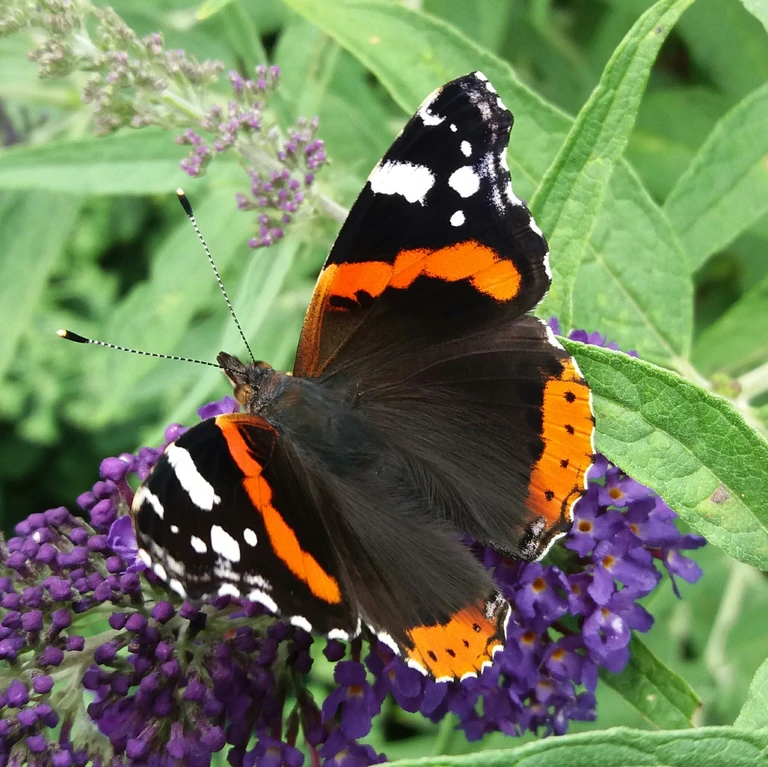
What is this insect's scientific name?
Vanessa atalanta
